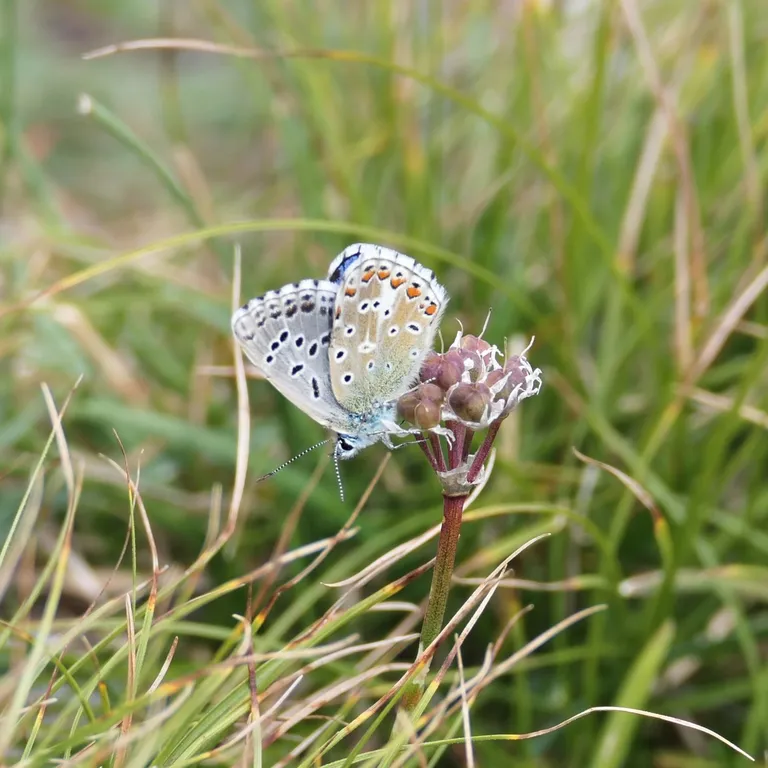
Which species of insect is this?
Lysandra bellargus
